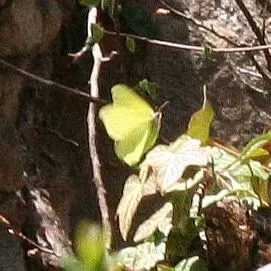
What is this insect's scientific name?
Gonepteryx rhamni
